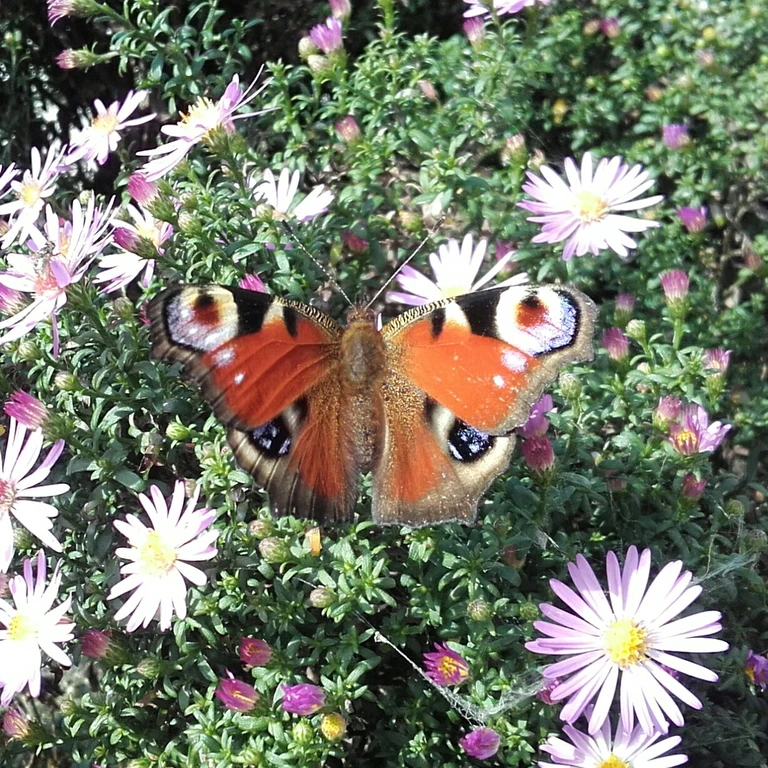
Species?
Aglais io
